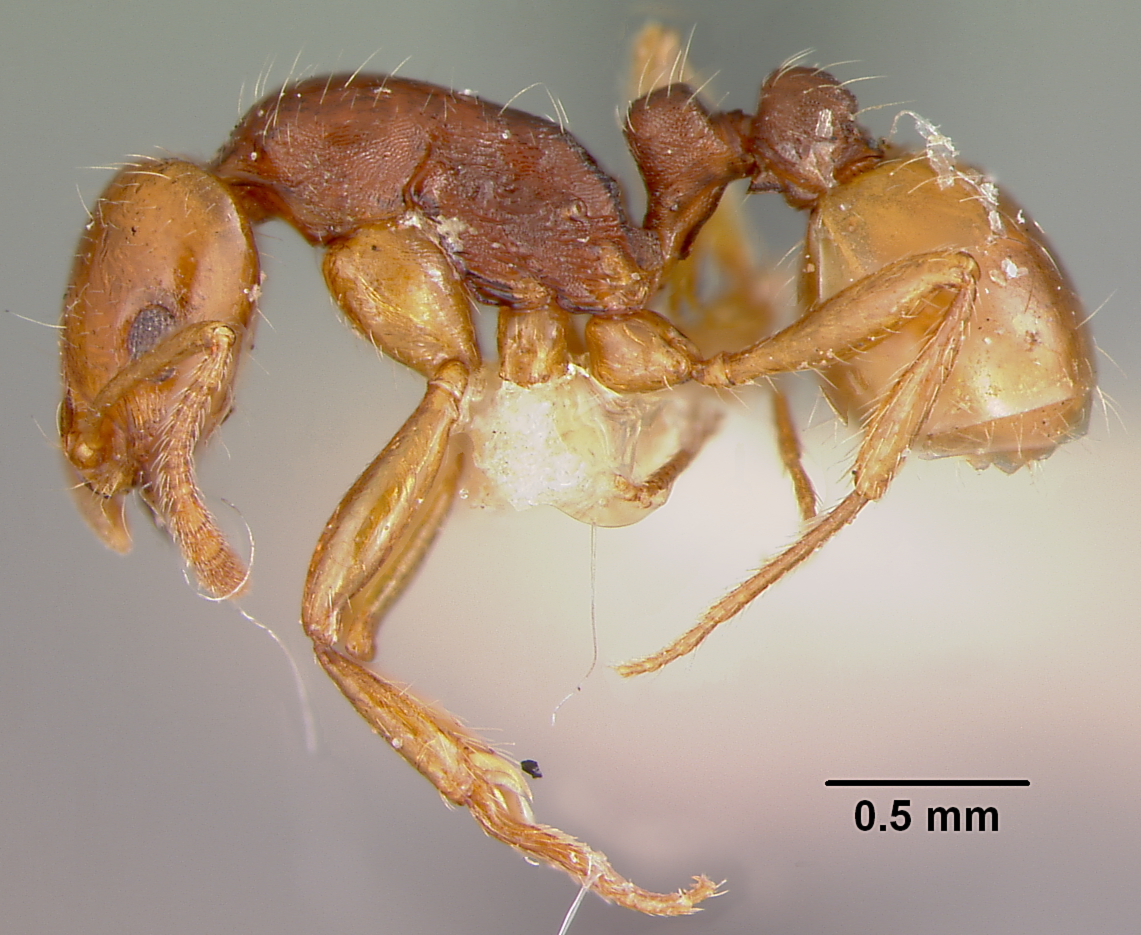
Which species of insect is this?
Monomorium insolescens
